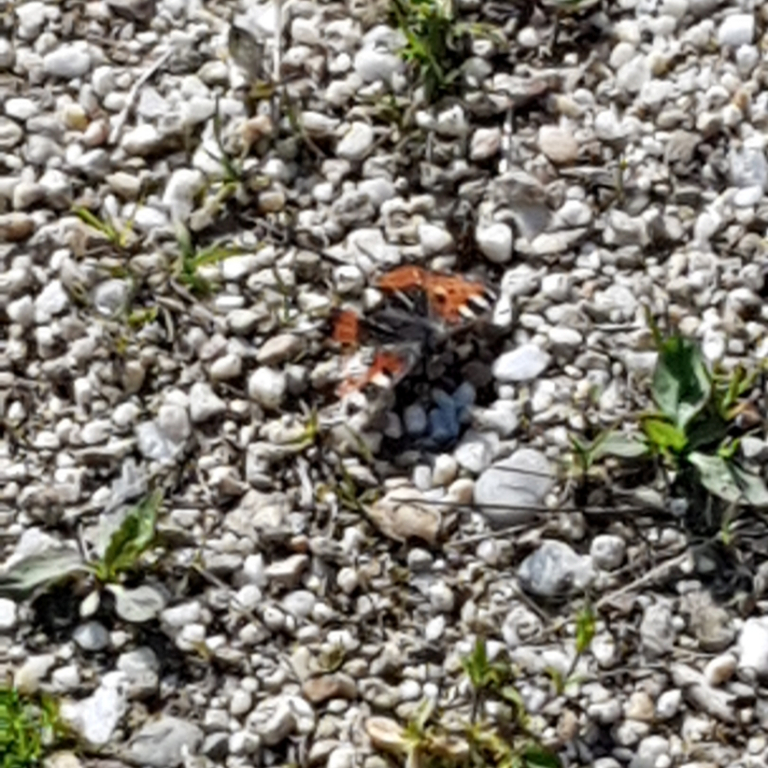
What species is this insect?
Aglais urticae
